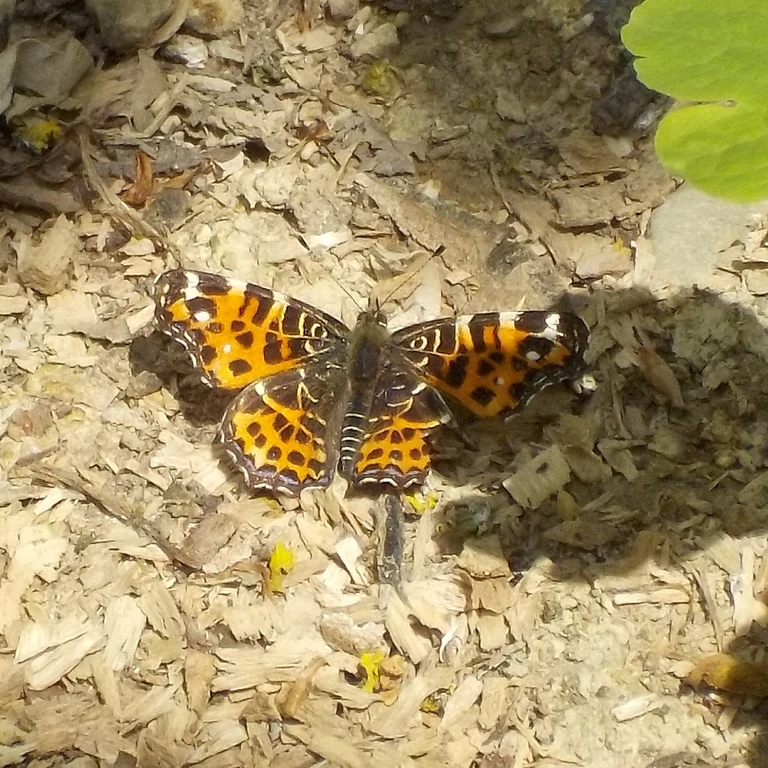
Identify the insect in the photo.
Araschnia levana
